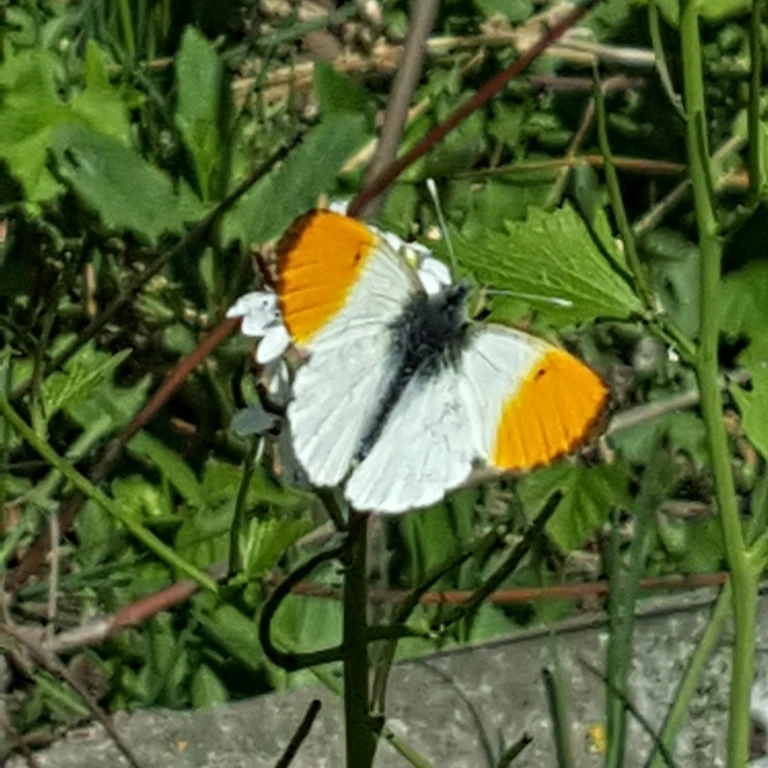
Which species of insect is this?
Anthocharis cardamines
